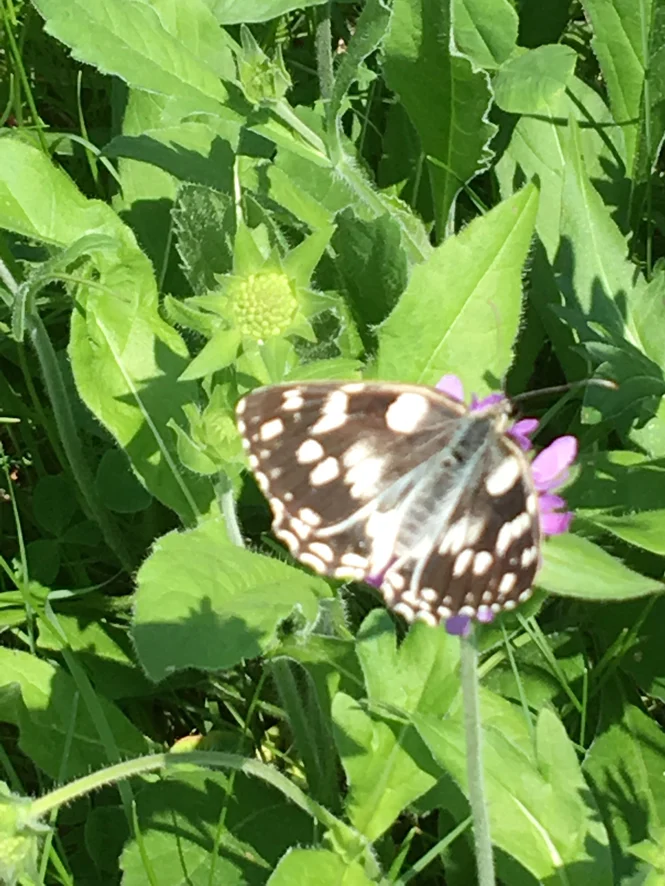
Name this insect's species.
Melanargia galathea
